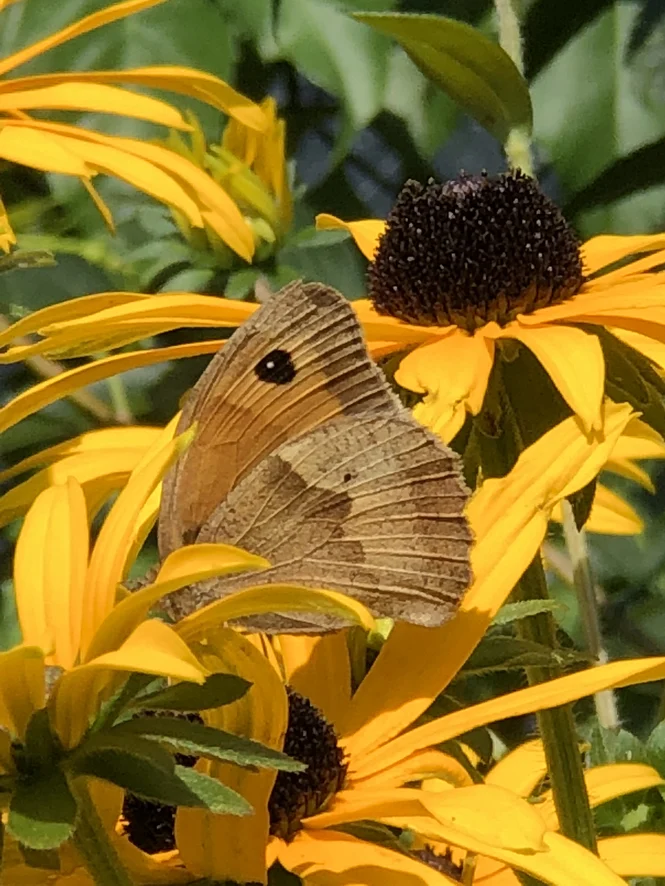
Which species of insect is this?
Maniola jurtina
